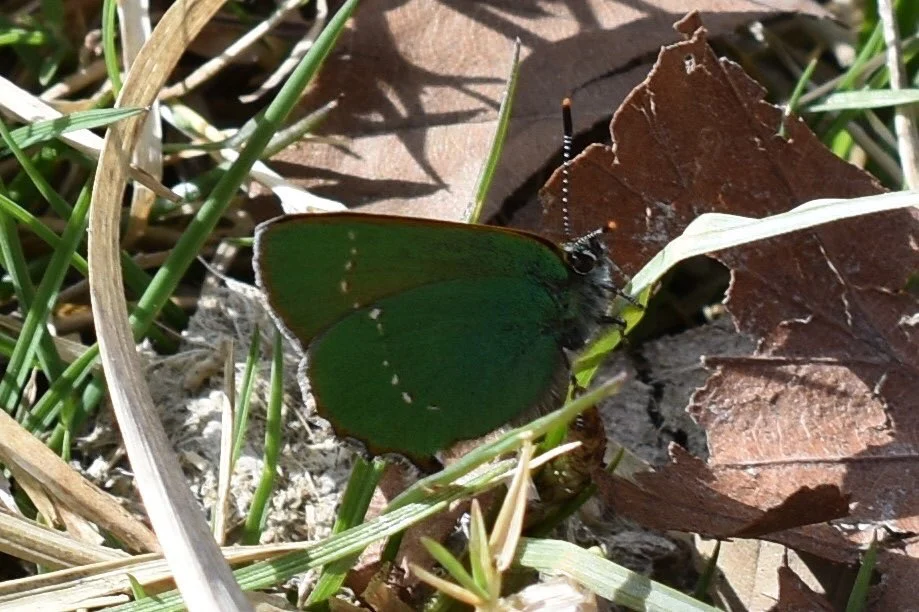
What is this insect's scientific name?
Callophrys rubi
